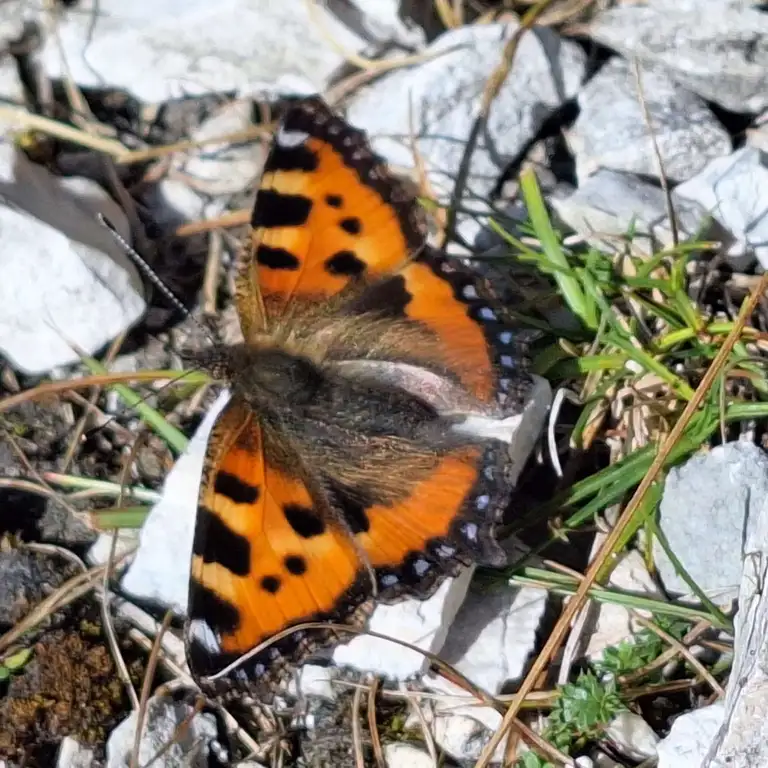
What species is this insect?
Aglais urticae
